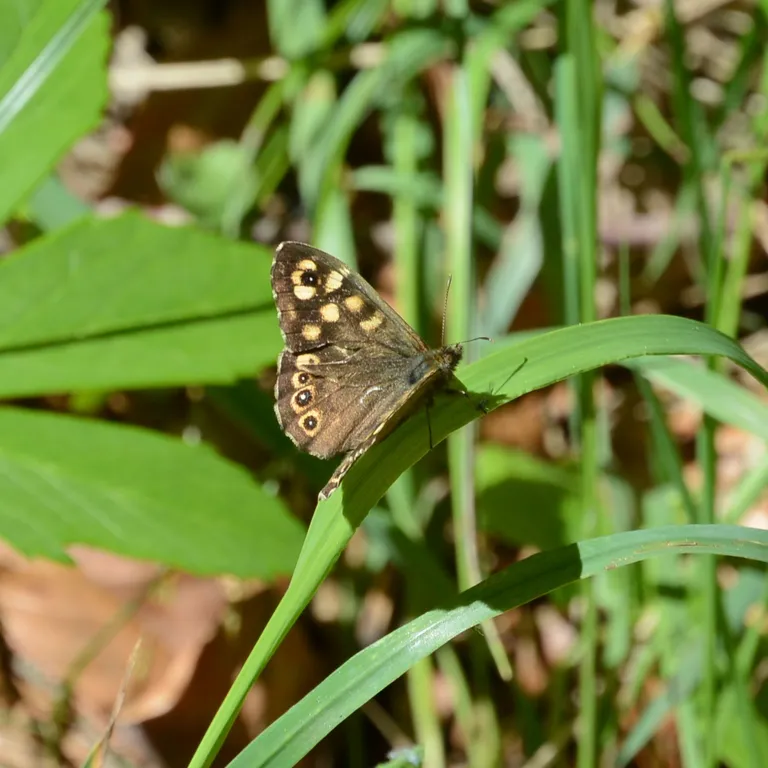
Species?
Pararge aegeria
